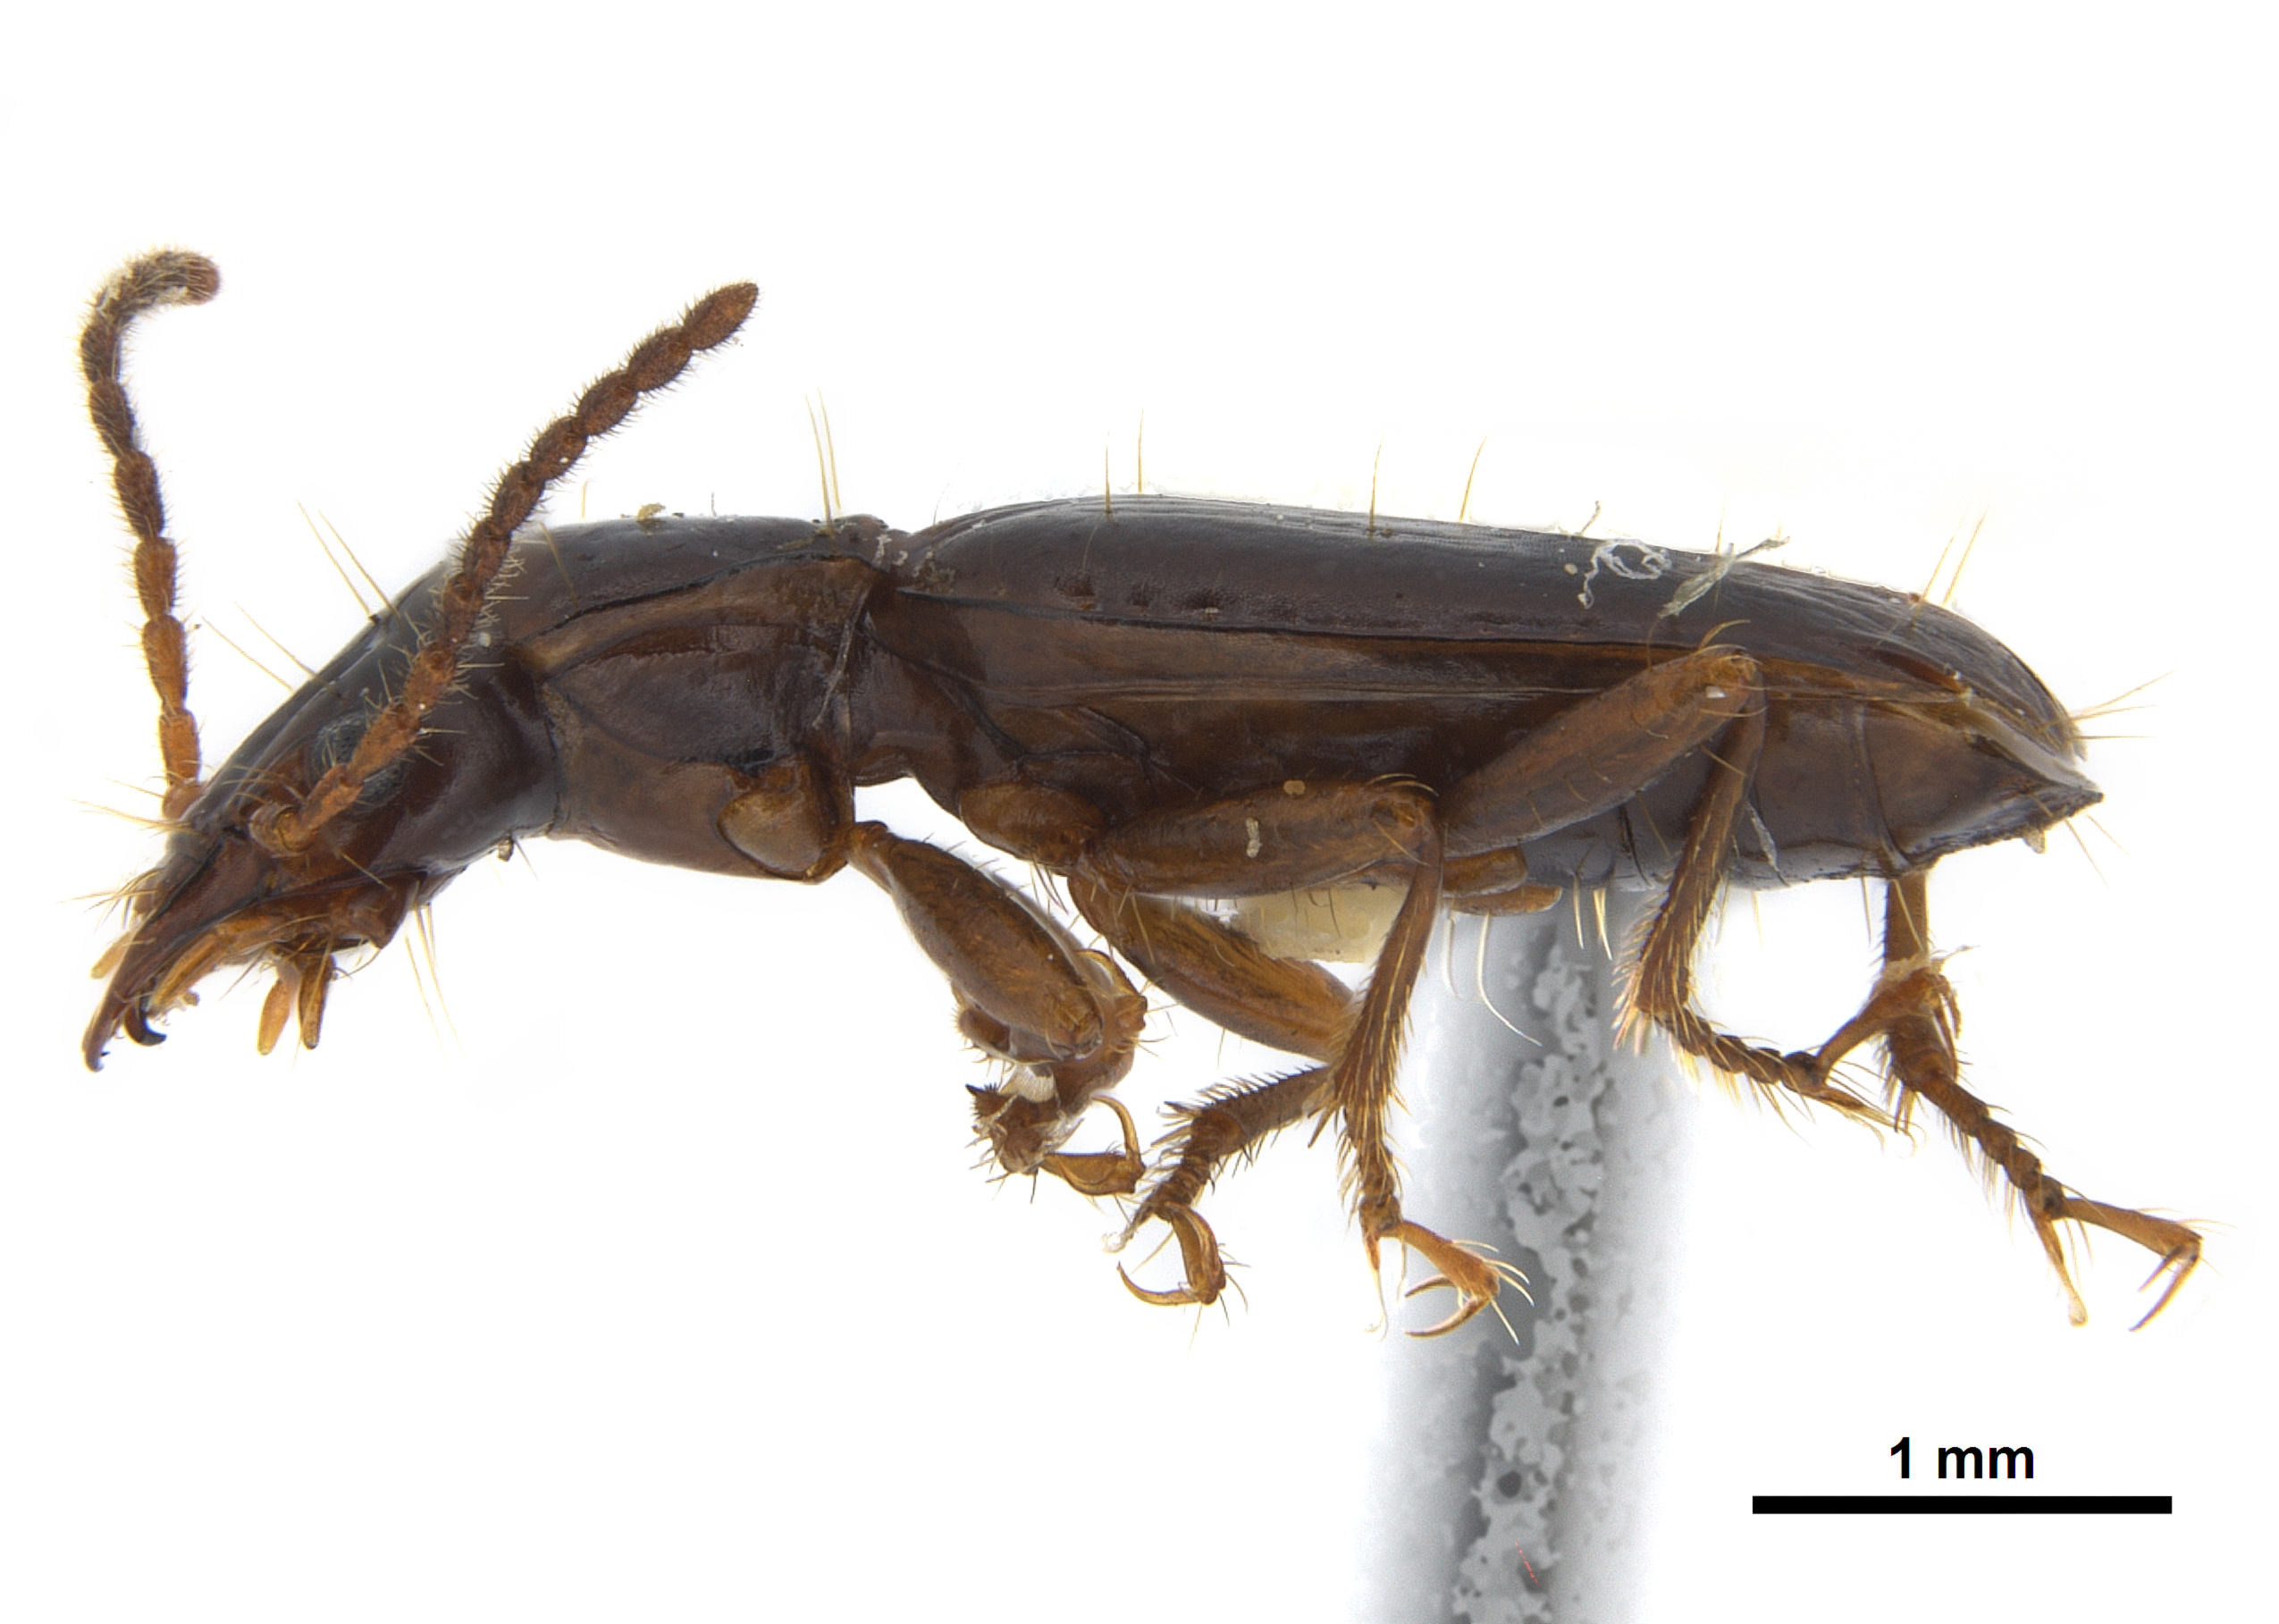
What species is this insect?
Kenodactylus audouini
